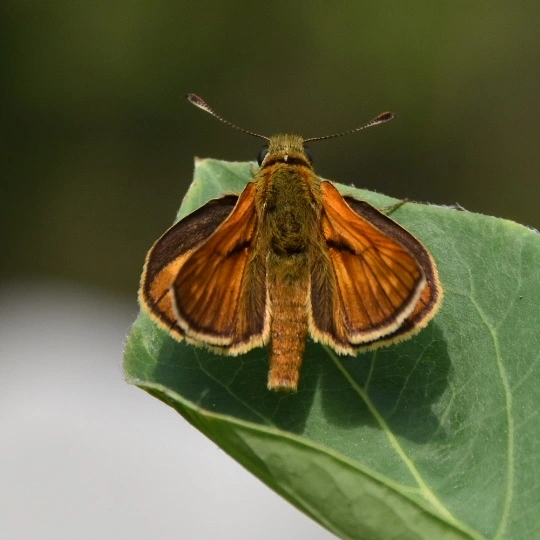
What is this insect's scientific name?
Ochlodes sylvanus (also Ochlodes venata)
